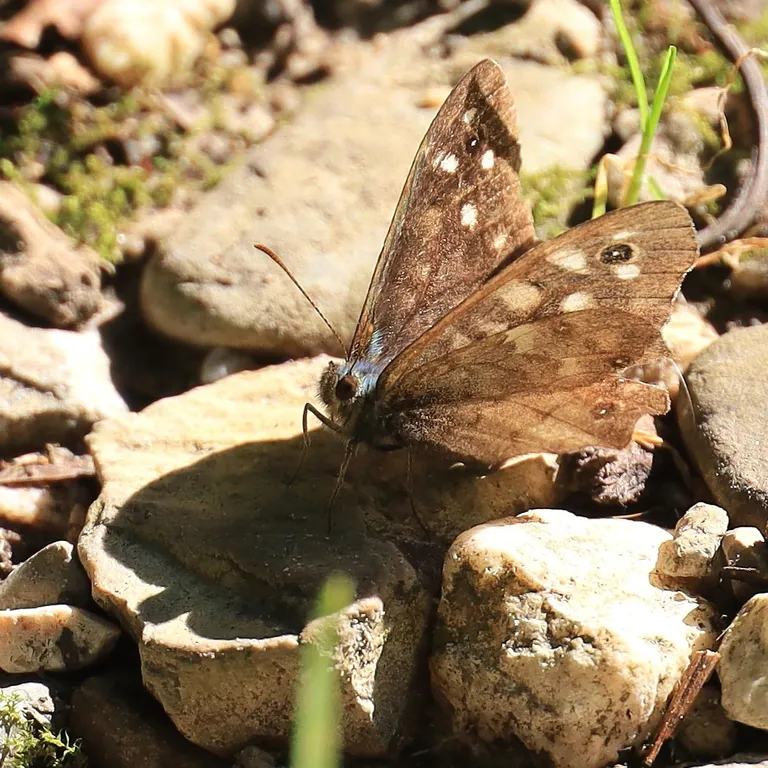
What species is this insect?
Pararge aegeria
